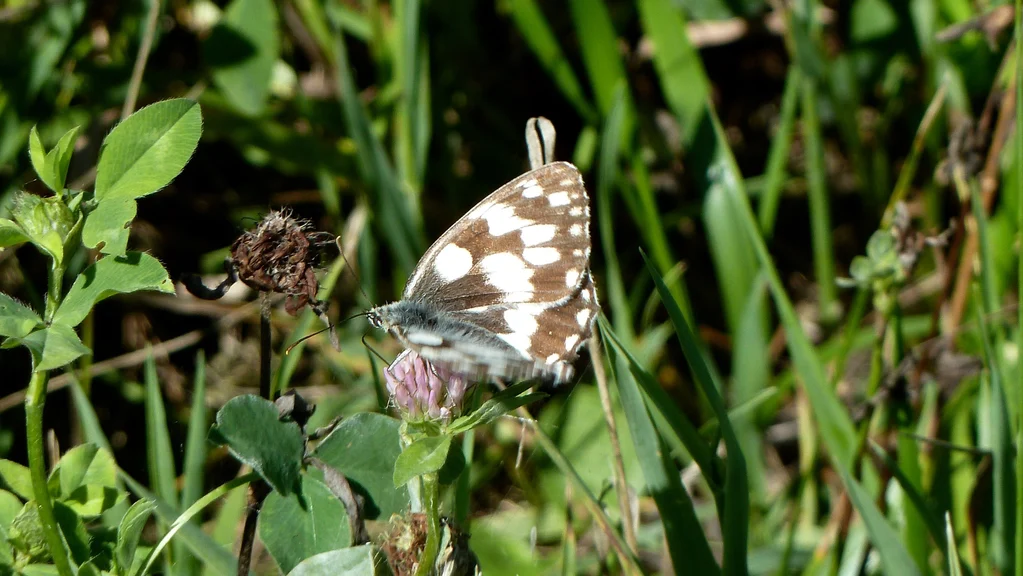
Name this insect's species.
Melanargia galathea
